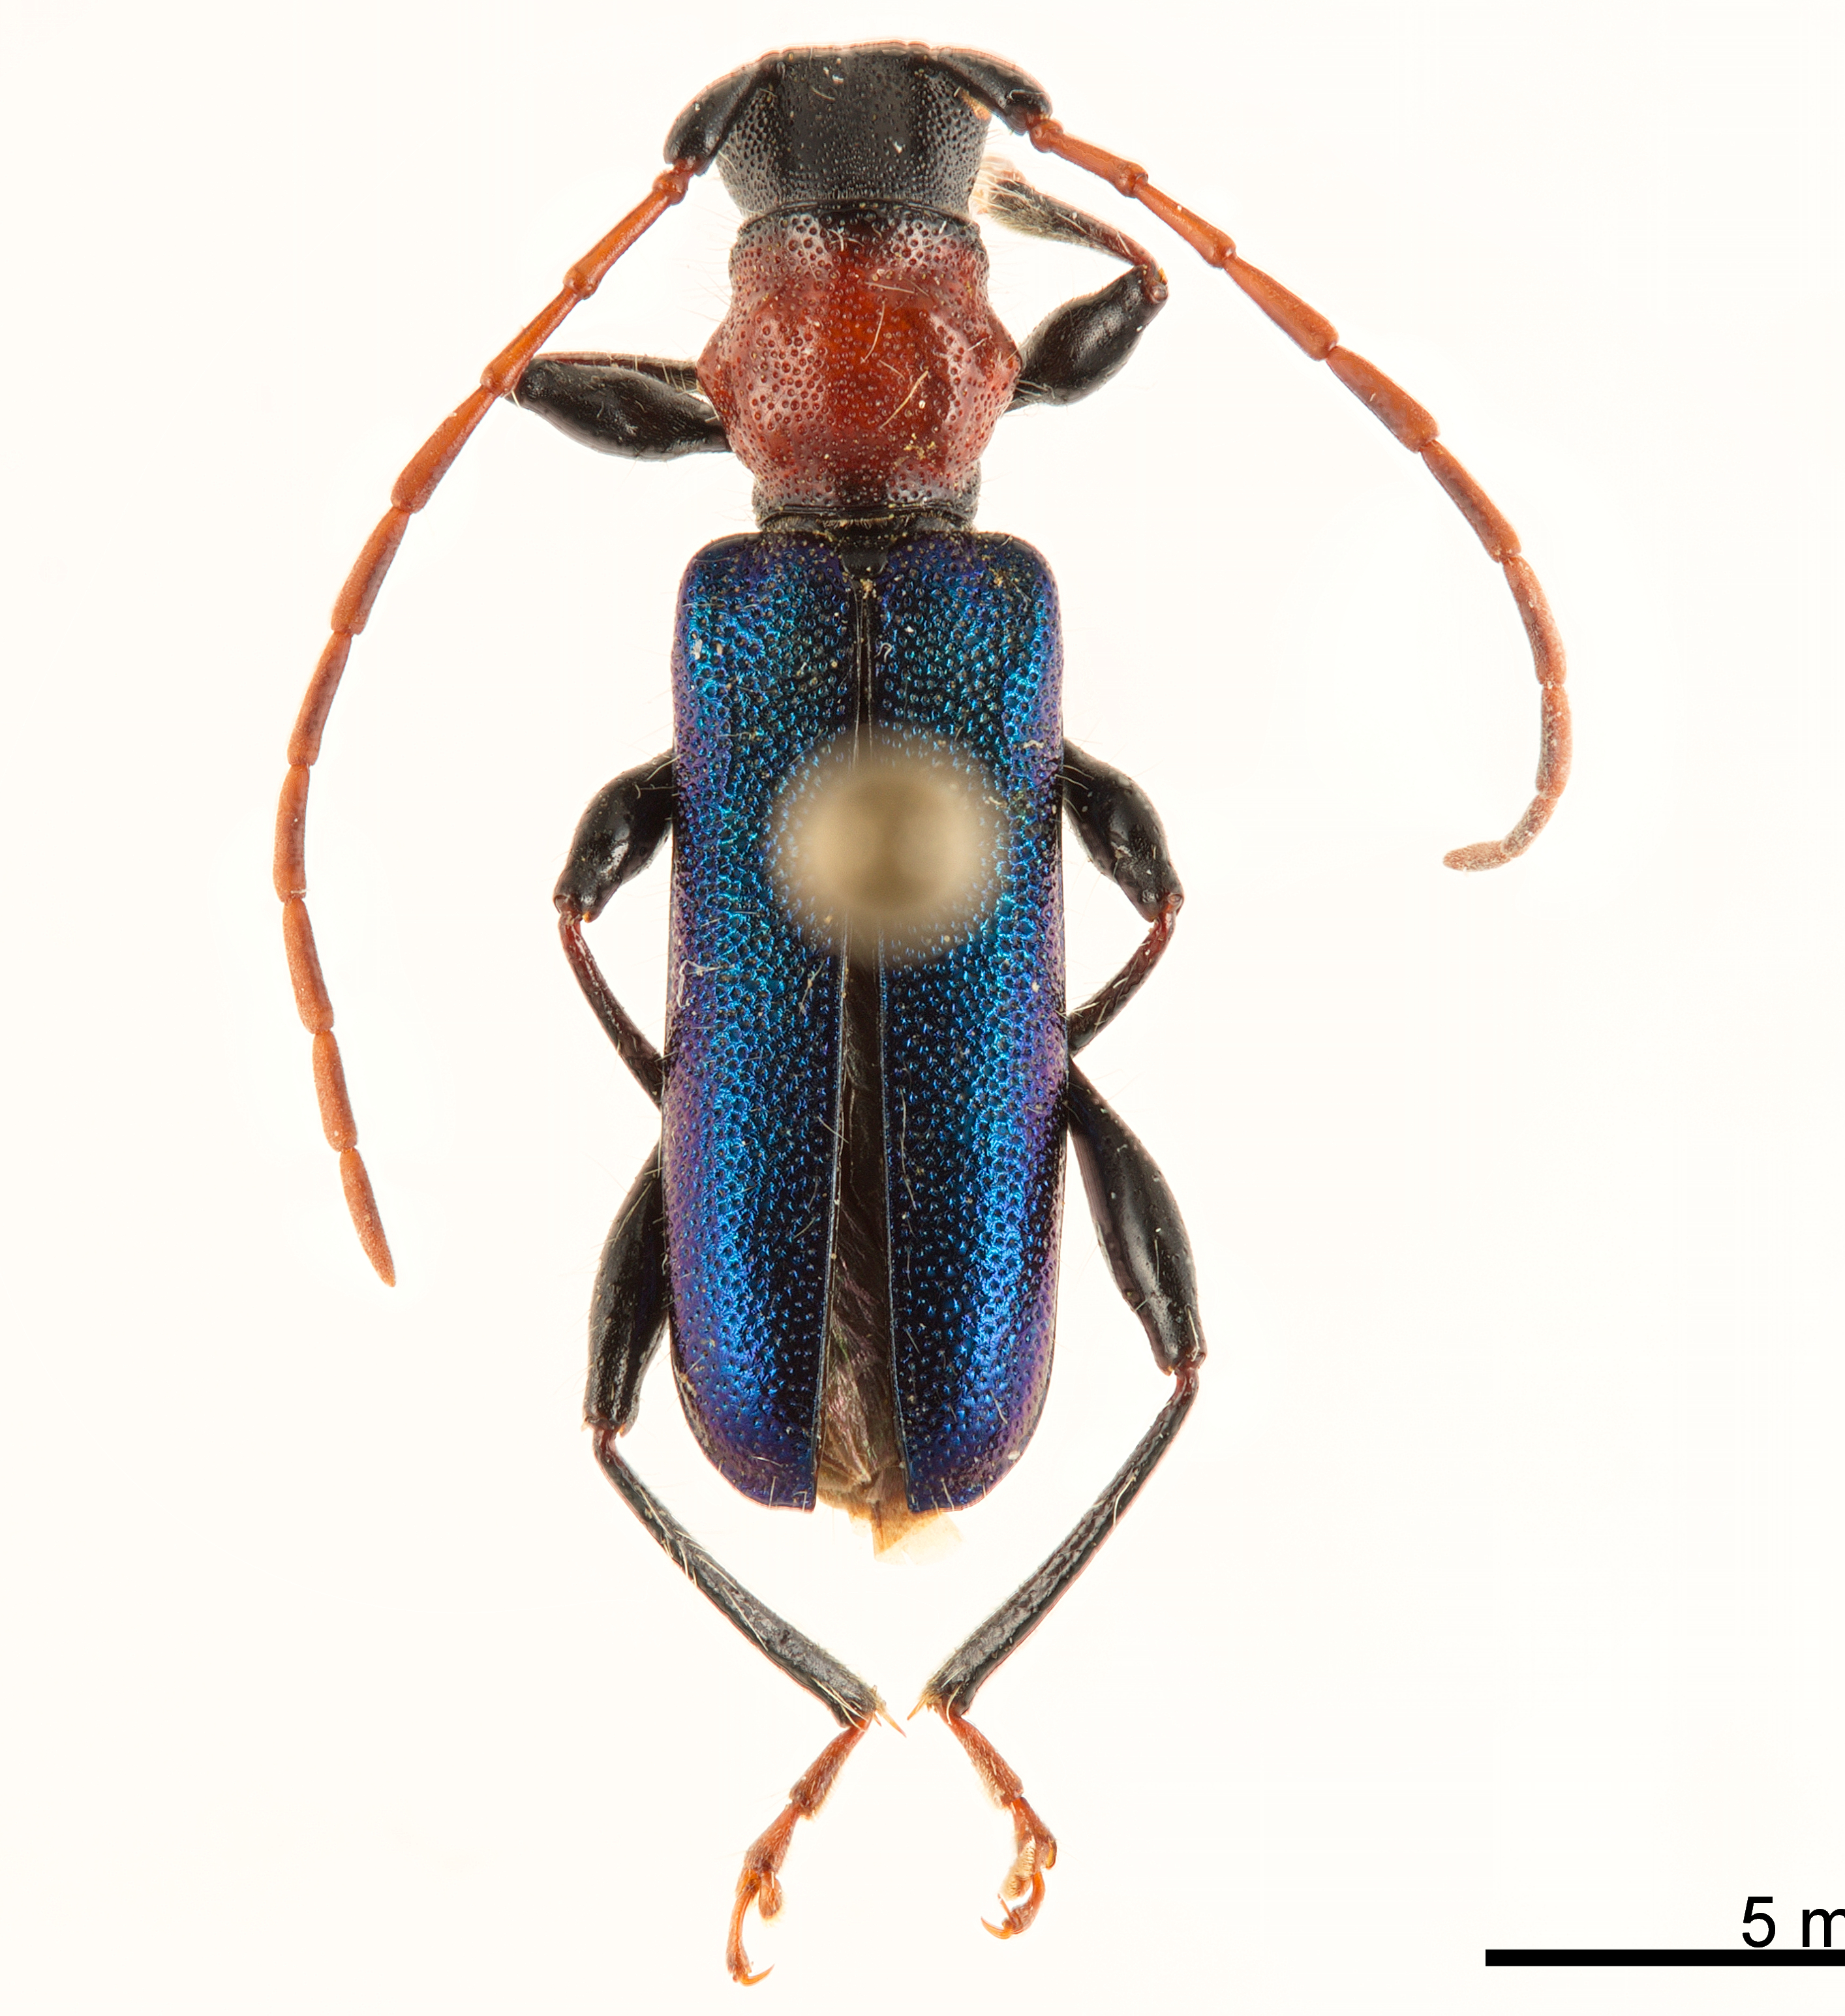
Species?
Certallum ebulinum
